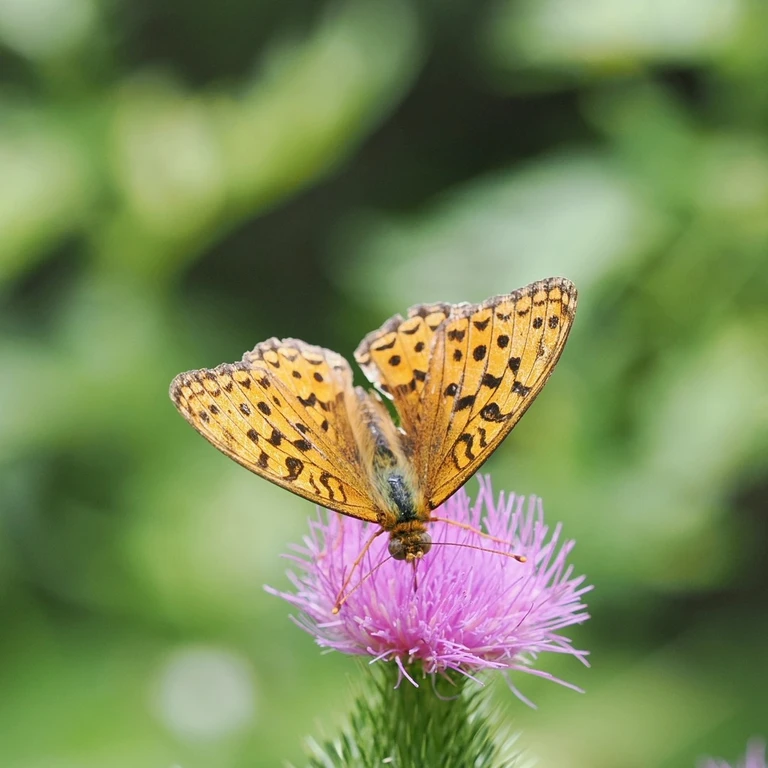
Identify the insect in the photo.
Fabriciana adippe
